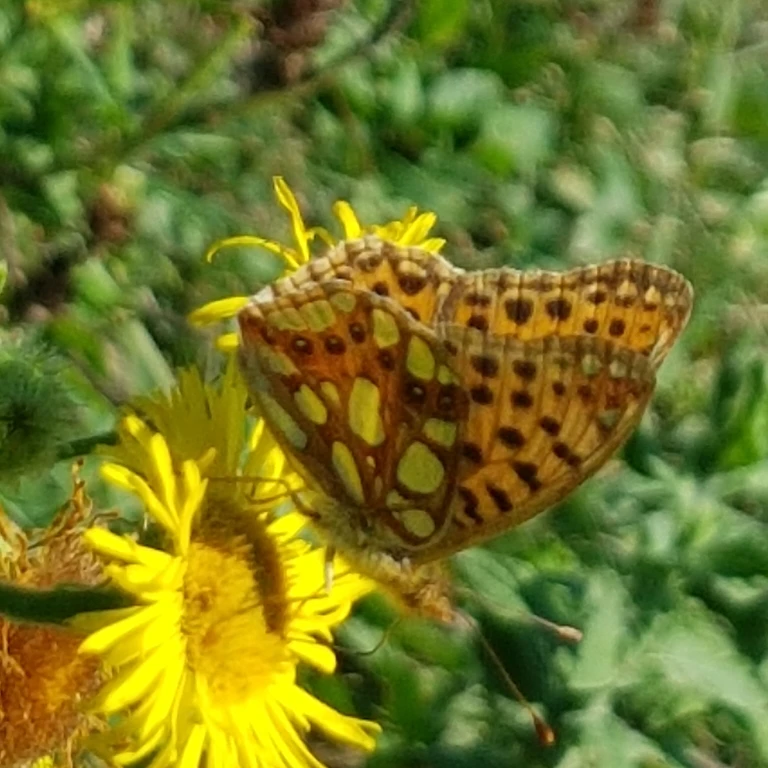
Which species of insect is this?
Issoria lathonia
